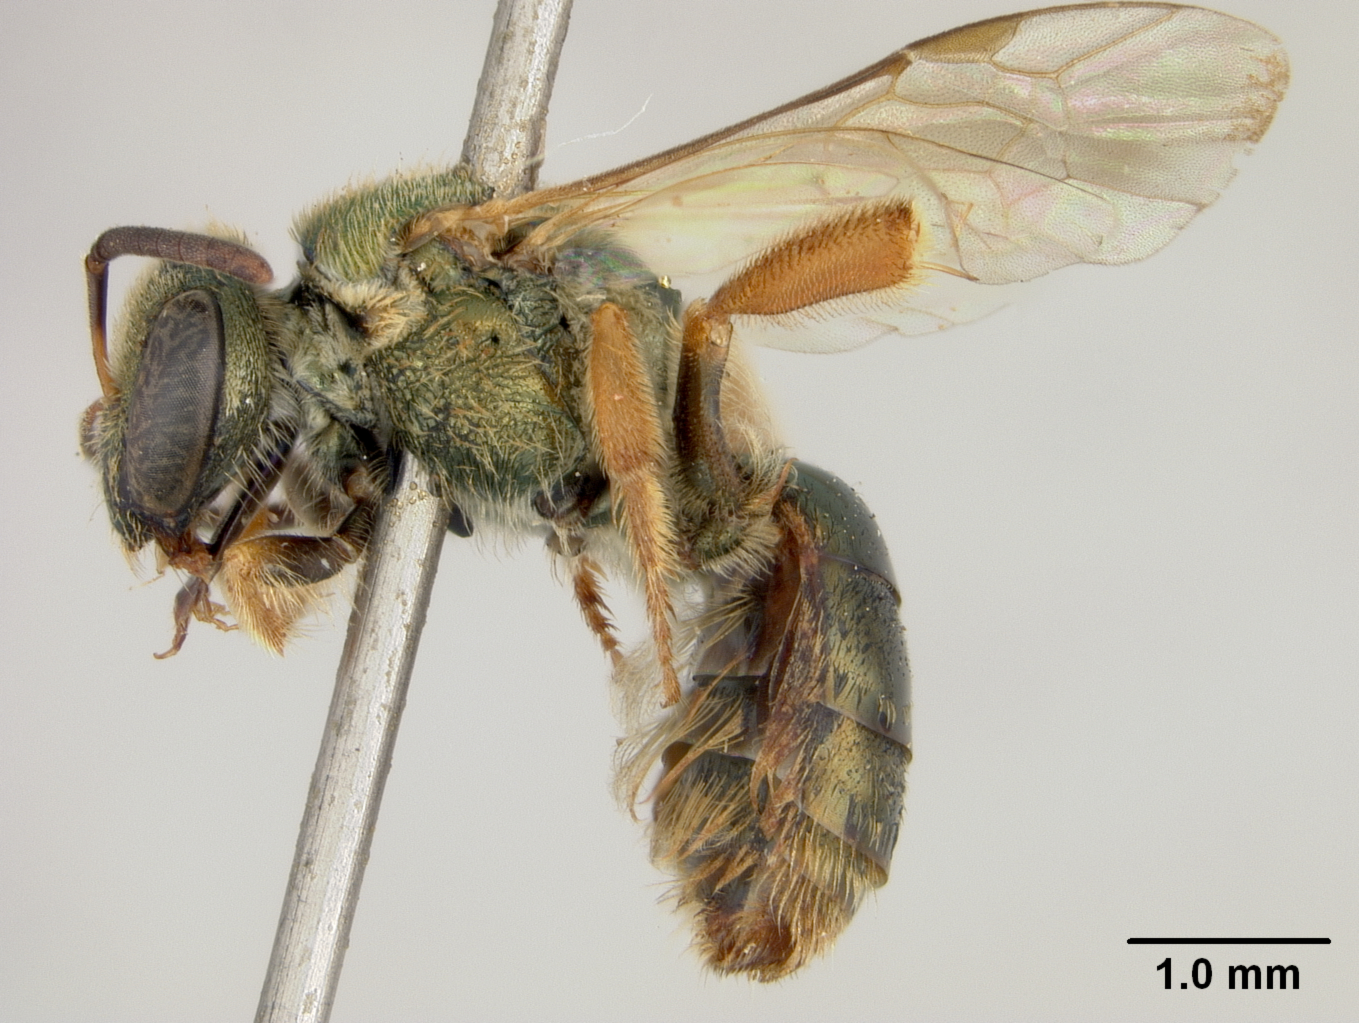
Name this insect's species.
Halictus taclobanensis
